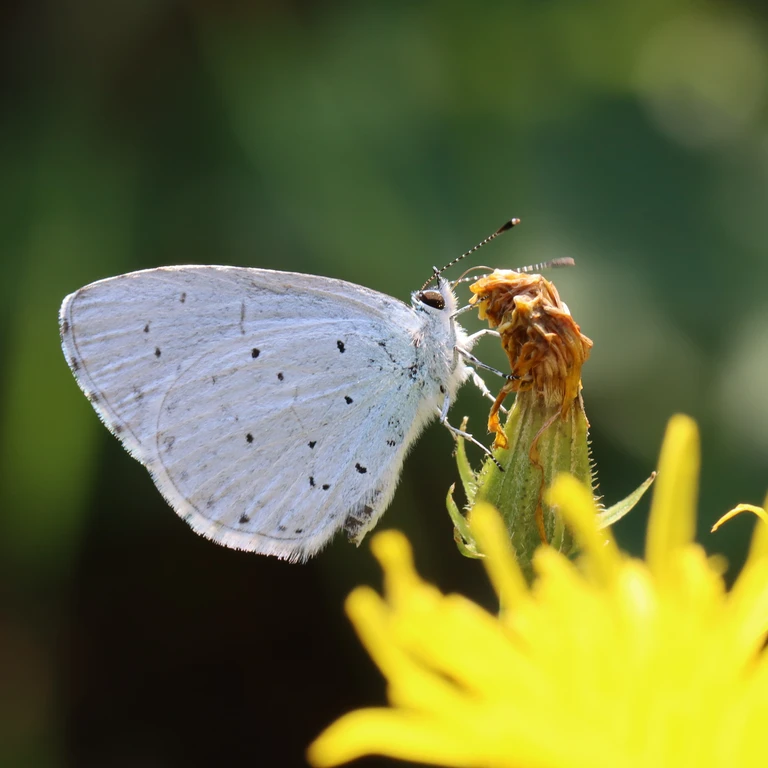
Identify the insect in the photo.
Celastrina argiolus
